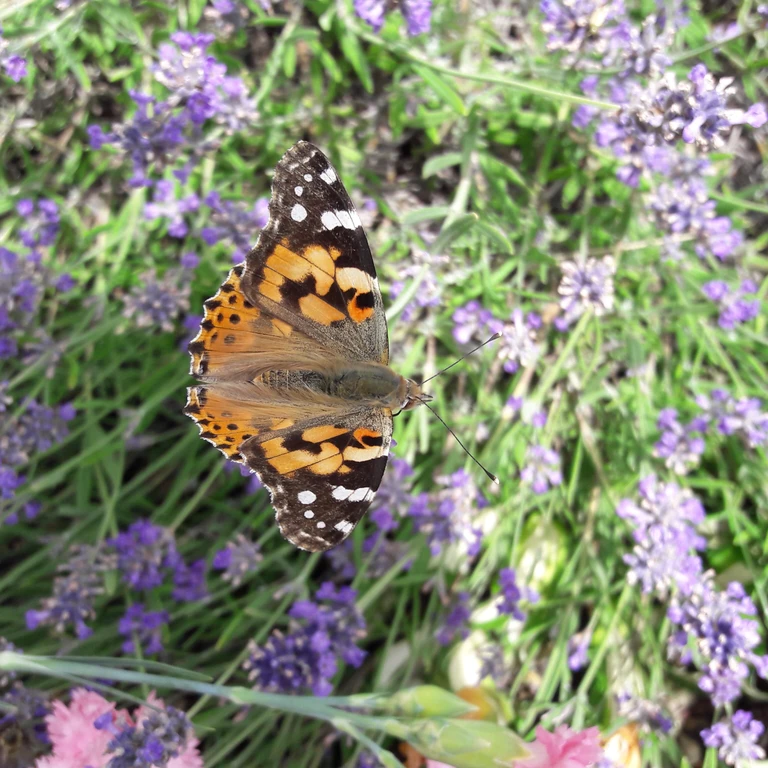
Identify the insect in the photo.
Vanessa cardui
